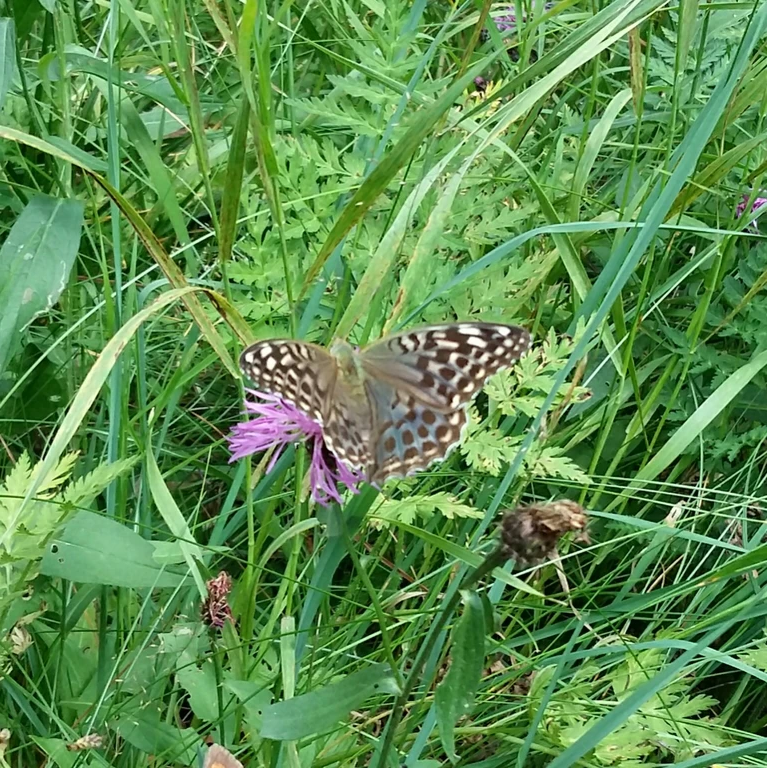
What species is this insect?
Argynnis paphia
